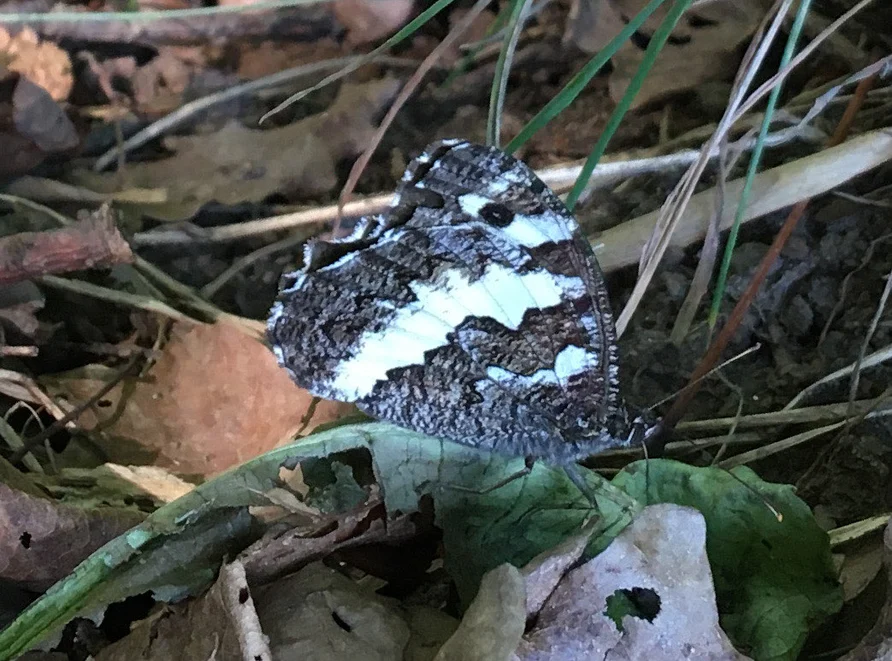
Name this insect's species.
Brintesia circe
